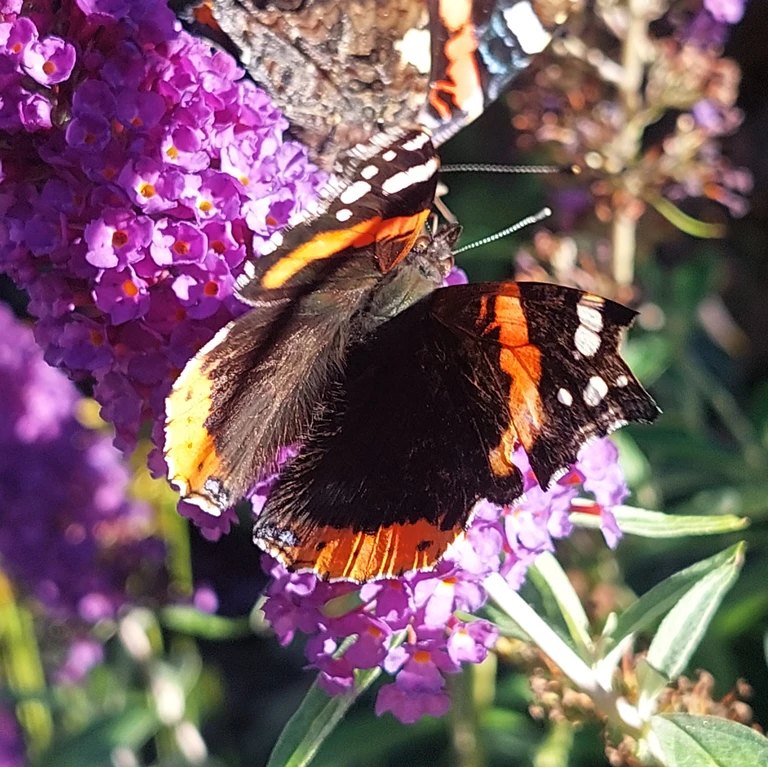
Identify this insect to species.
Vanessa atalanta
